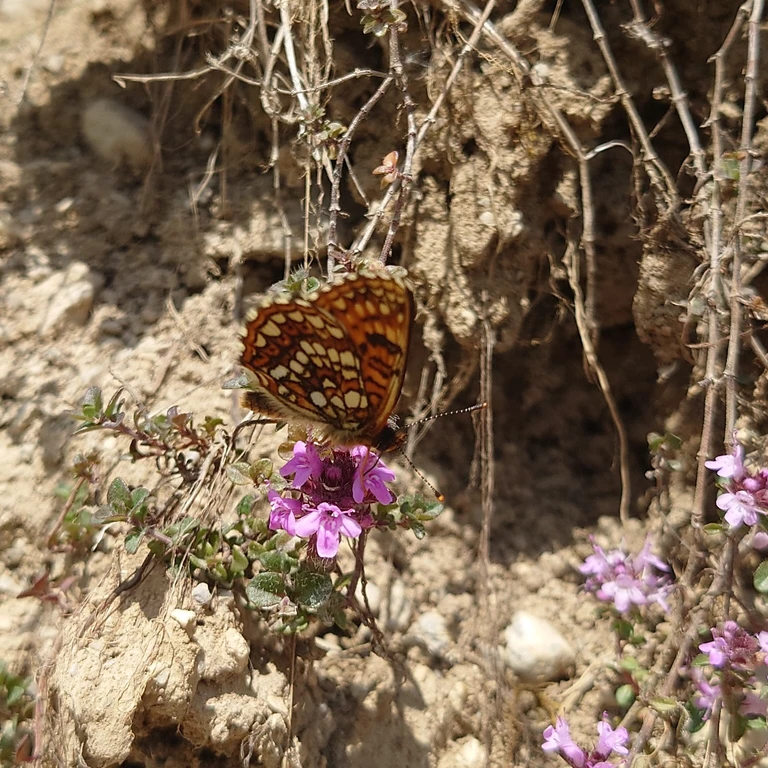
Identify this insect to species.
Melitaea diamina
